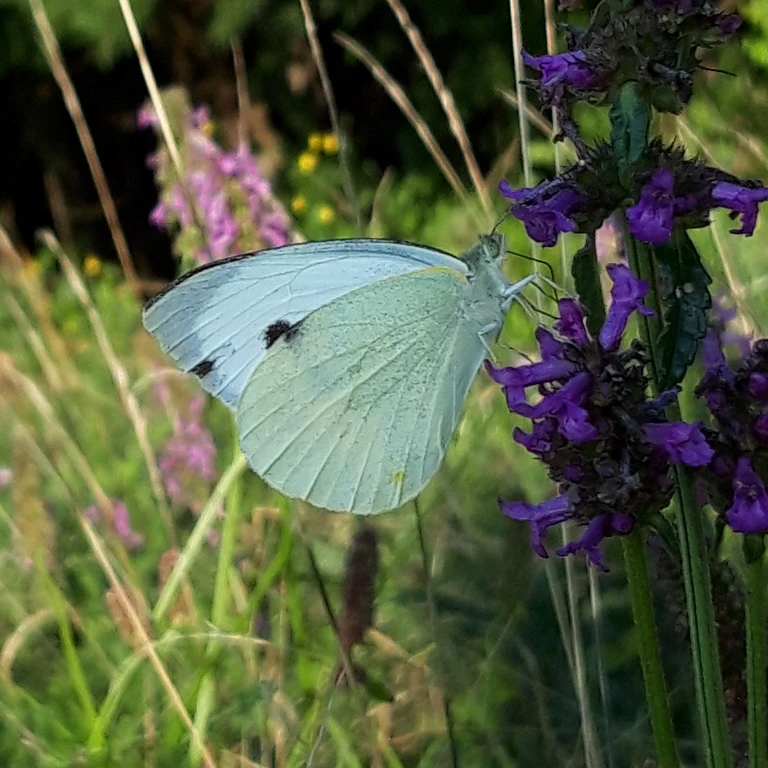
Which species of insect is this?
Pieris brassicae
